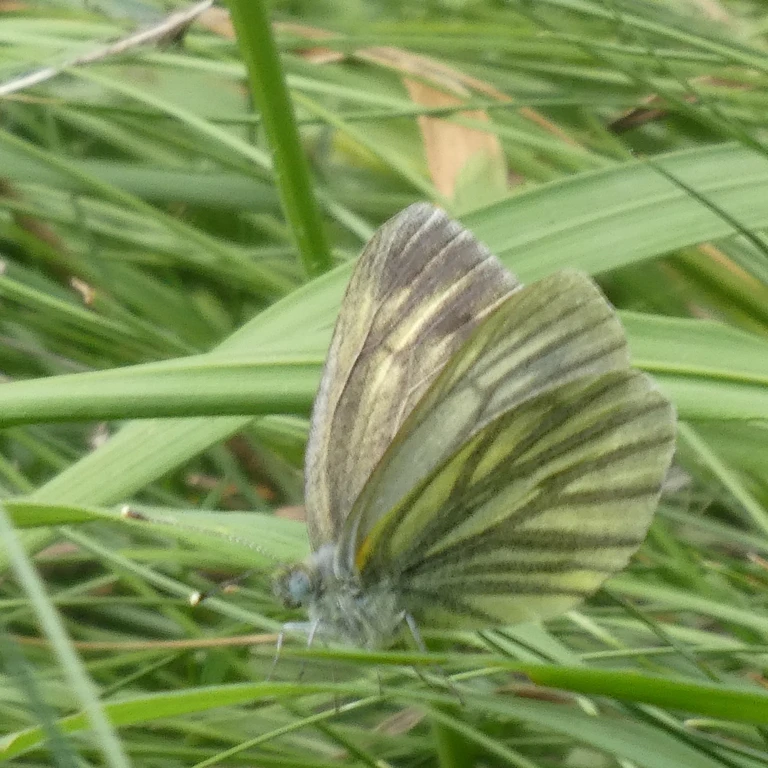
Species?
Pieris bryoniae
